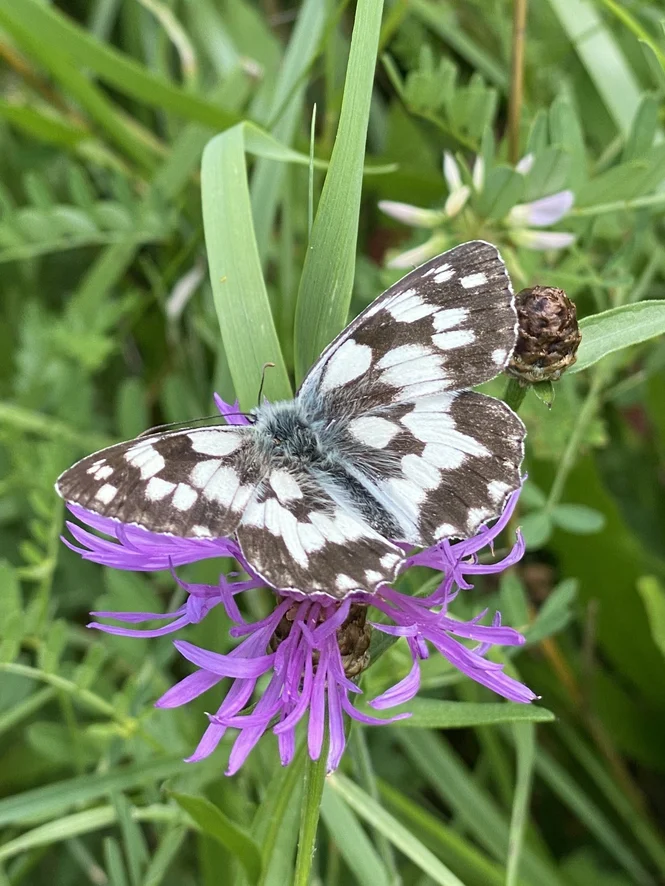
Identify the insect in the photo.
Melanargia galathea
